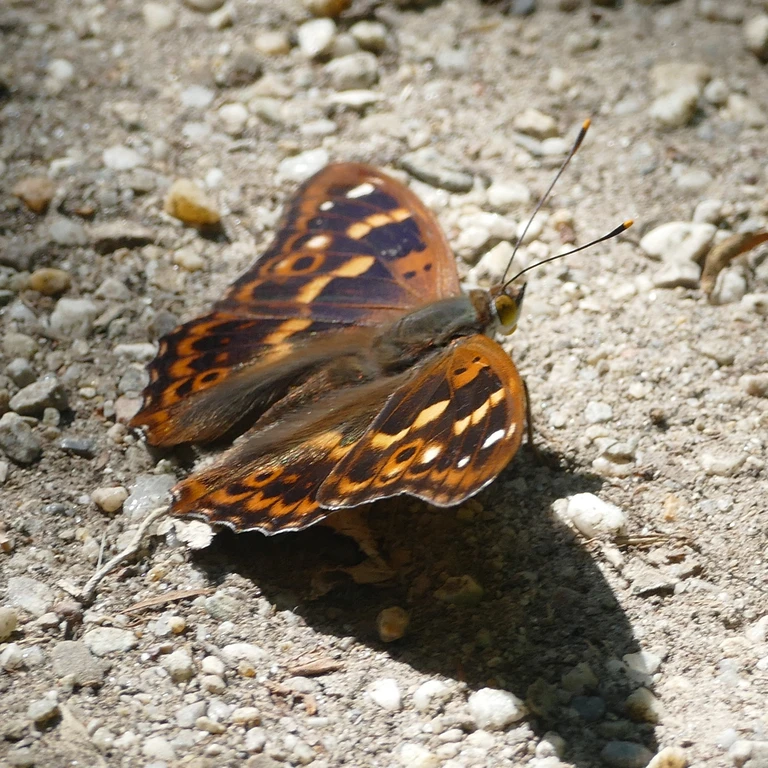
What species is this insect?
Apatura ilia
